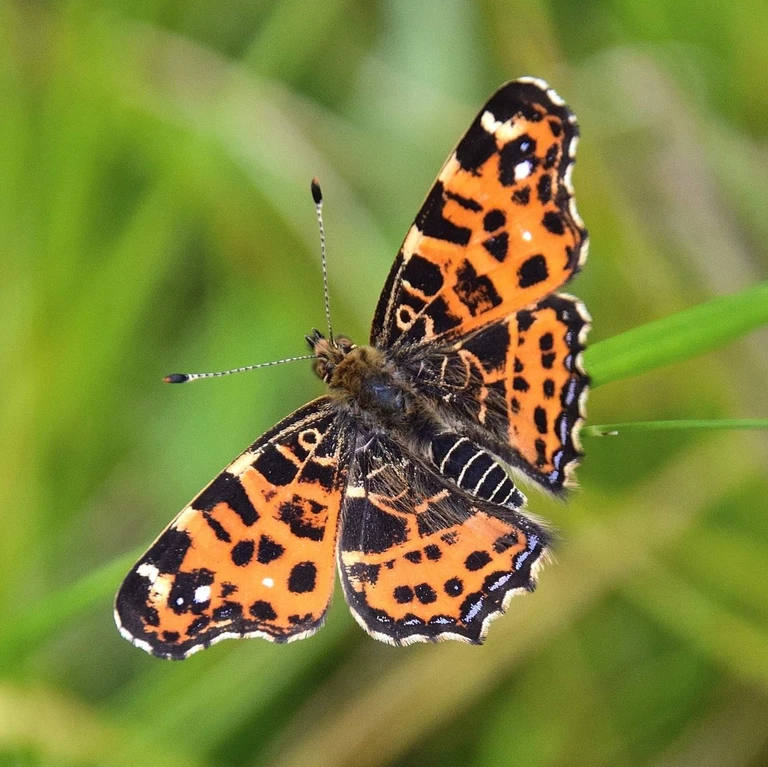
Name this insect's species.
Araschnia levana
